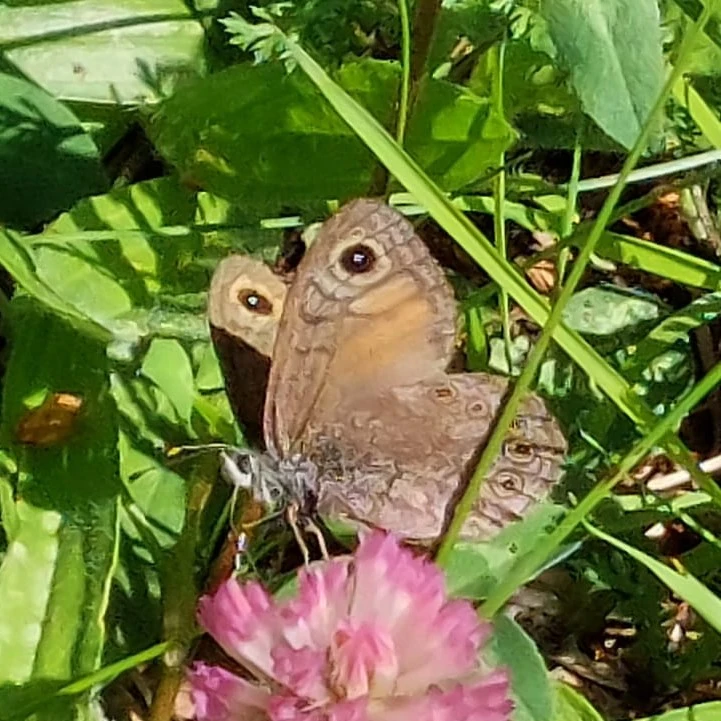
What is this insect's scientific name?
Lasiommata maera (also Pararge maera)
